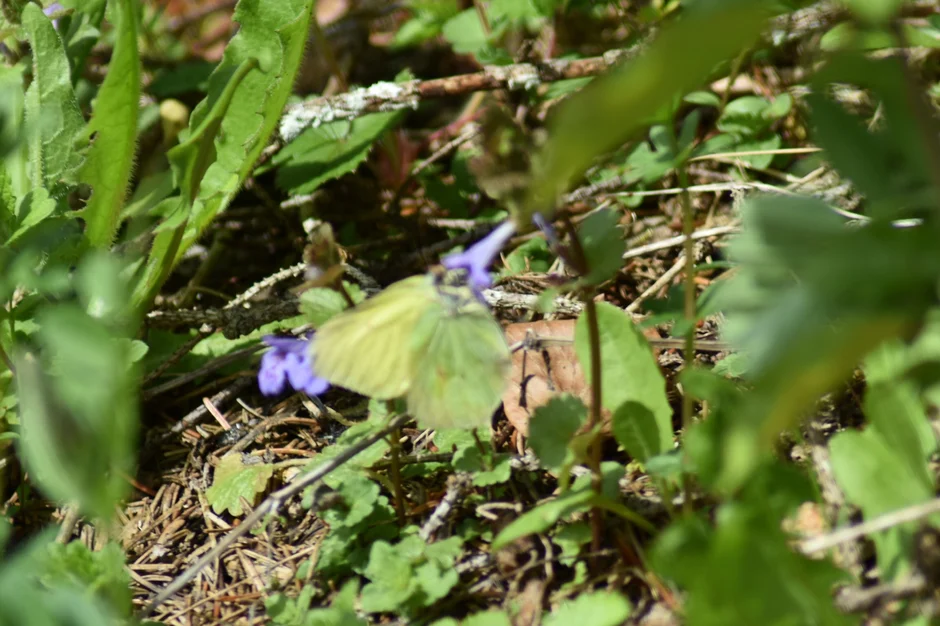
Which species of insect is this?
Gonepteryx rhamni
